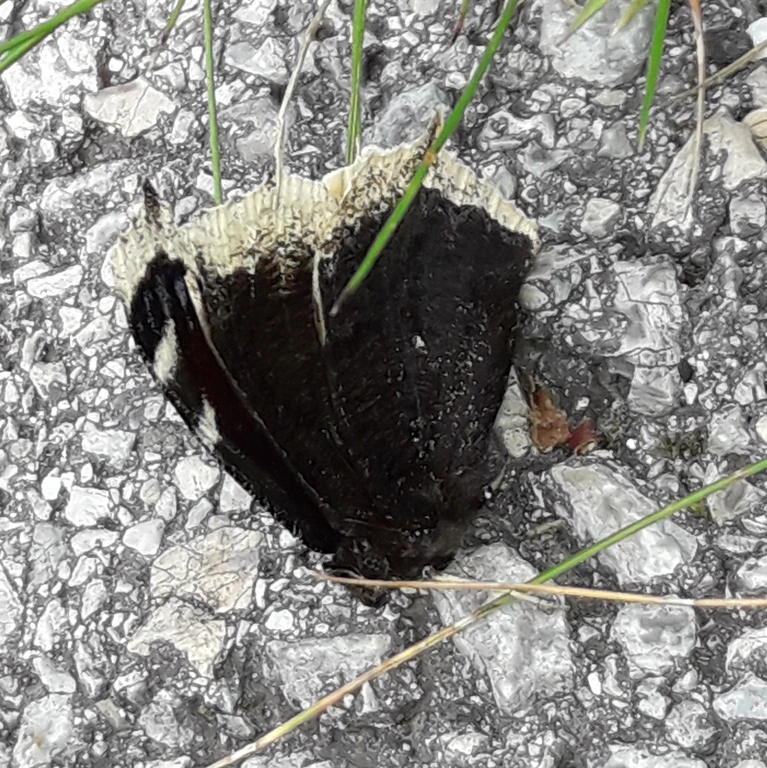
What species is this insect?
Nymphalis antiopa
